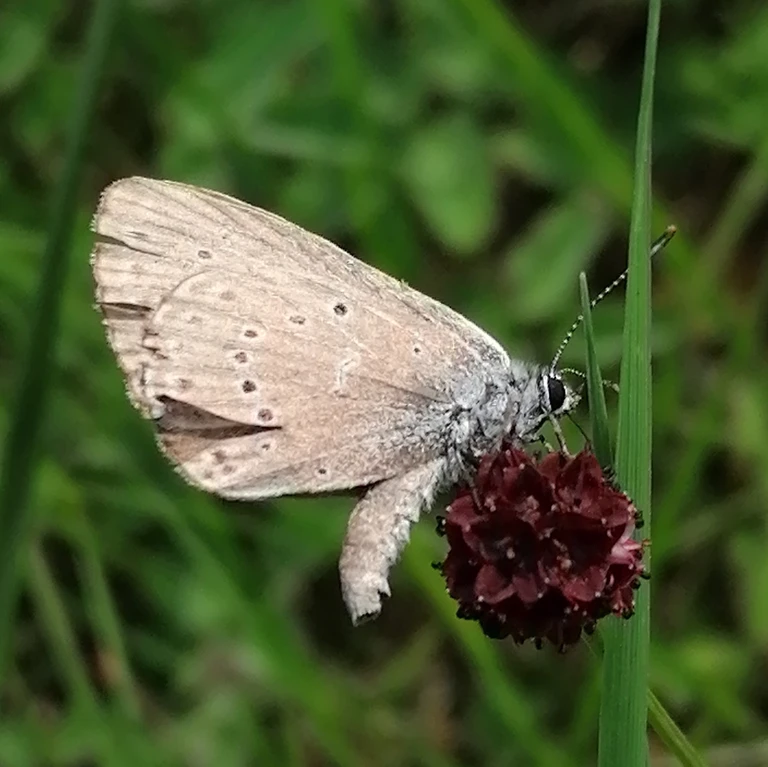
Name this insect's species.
Phengaris teleius
